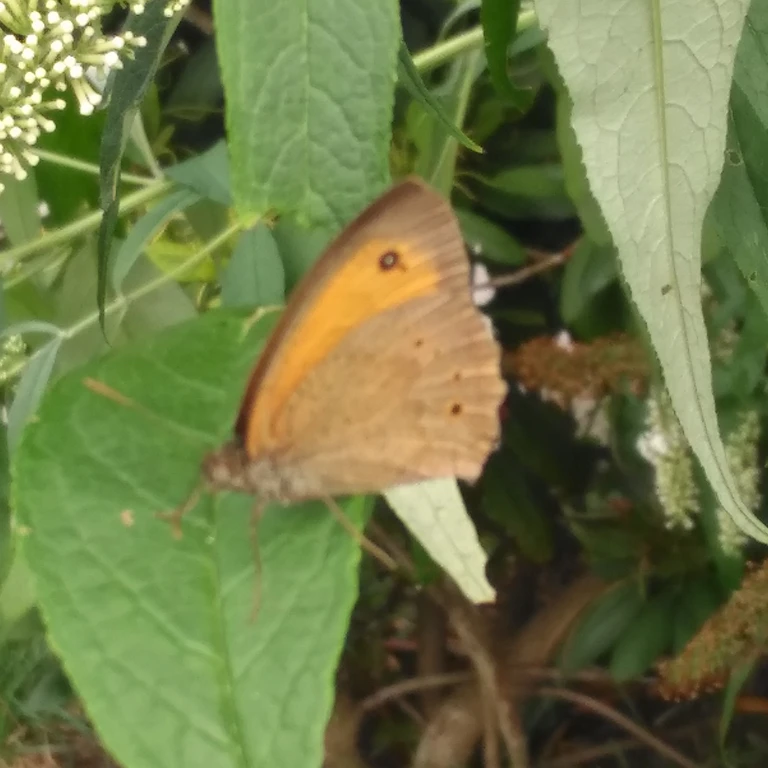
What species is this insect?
Maniola jurtina
